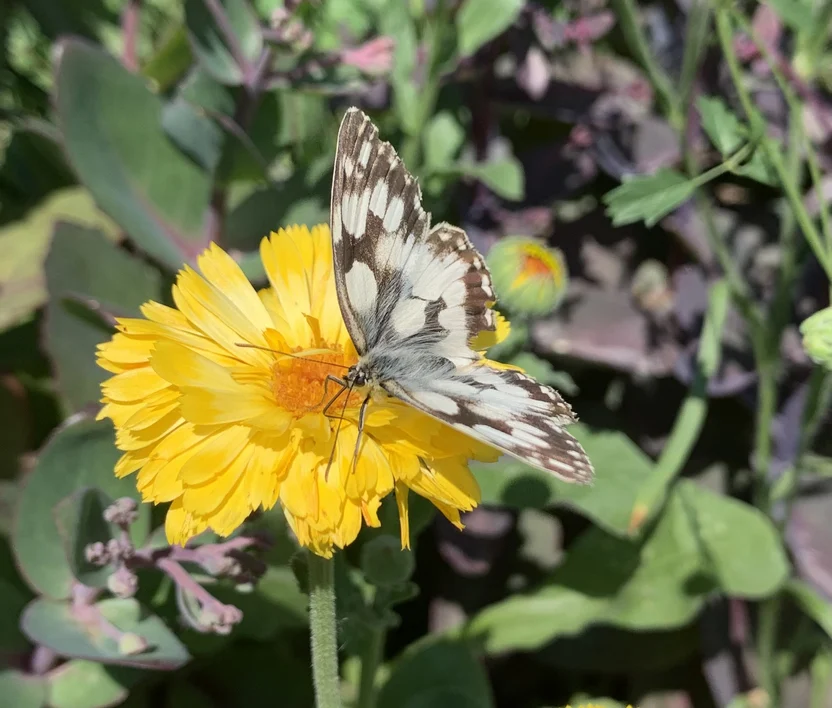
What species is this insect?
Melanargia galathea
